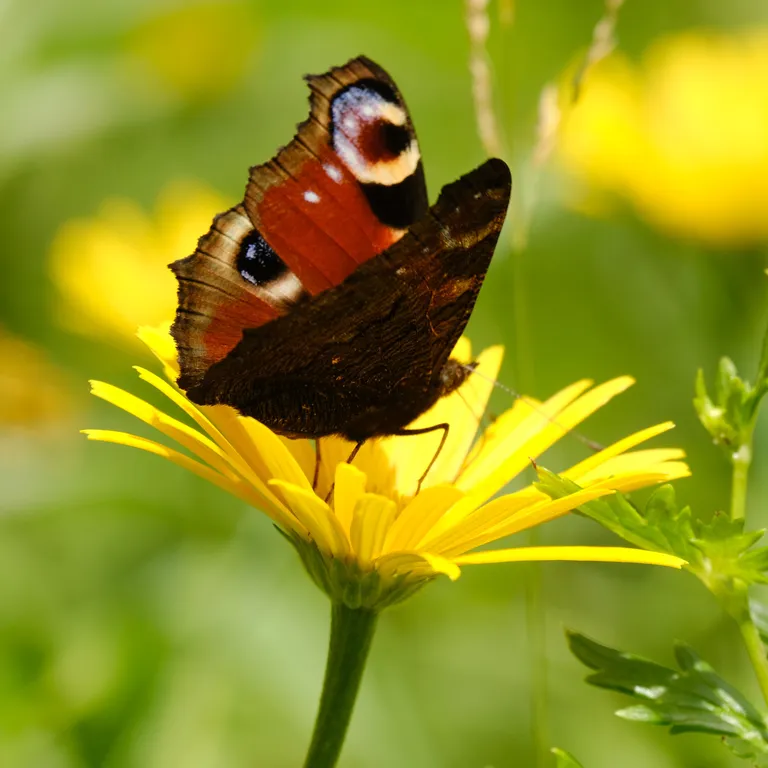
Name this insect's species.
Aglais io
